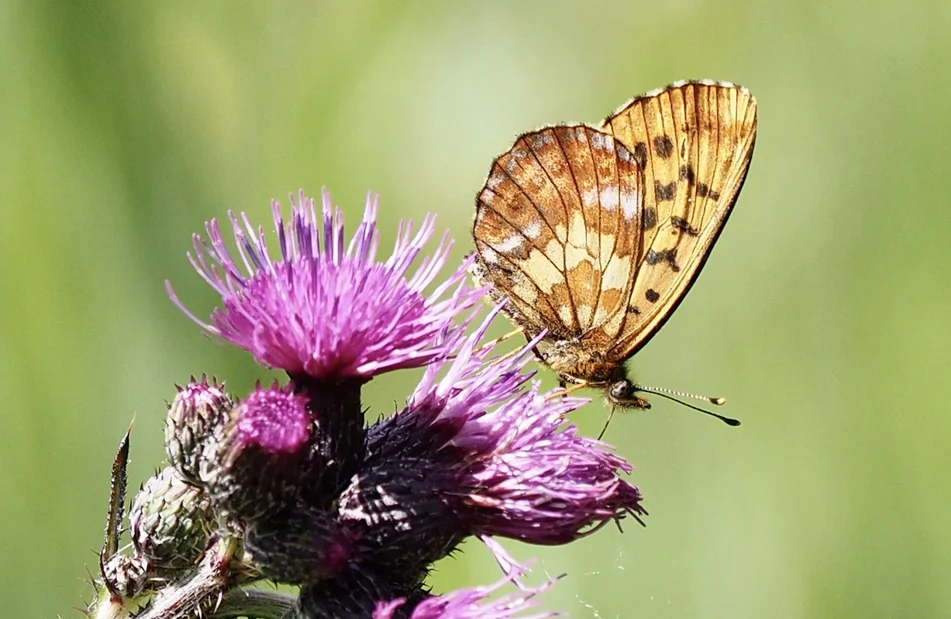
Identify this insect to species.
Boloria thore
